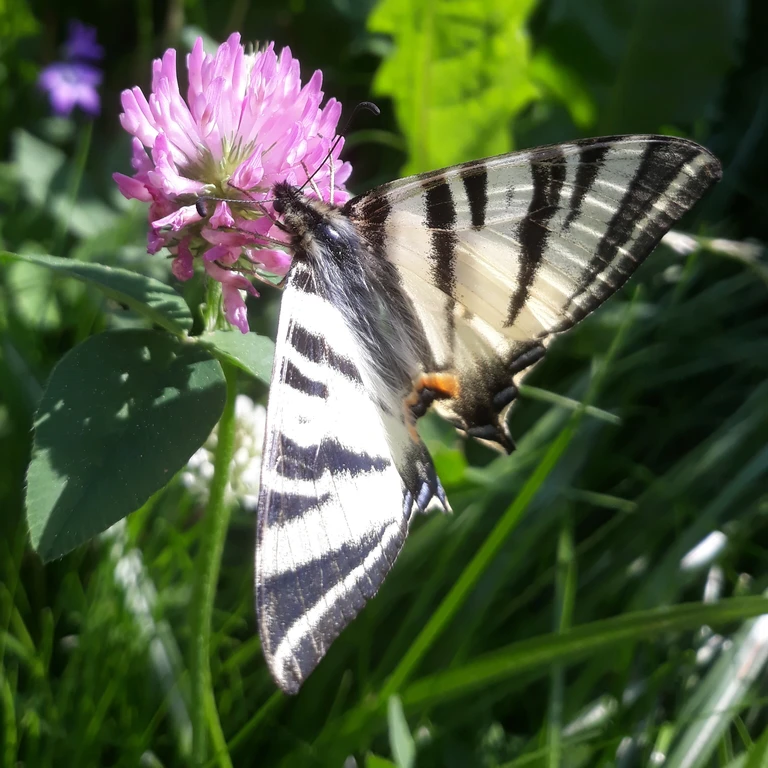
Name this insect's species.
Iphiclides podalirius
